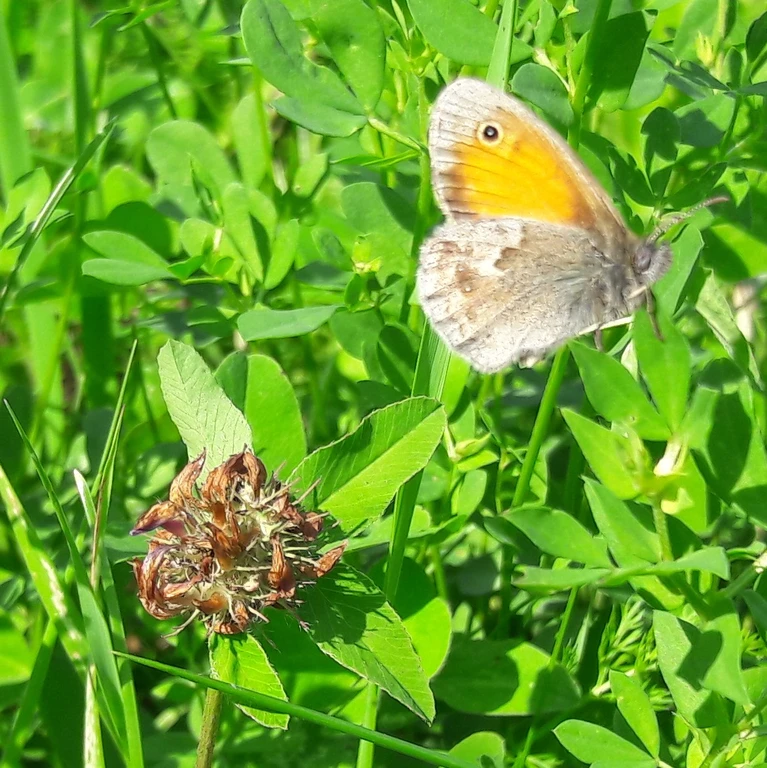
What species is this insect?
Coenonympha pamphilus
